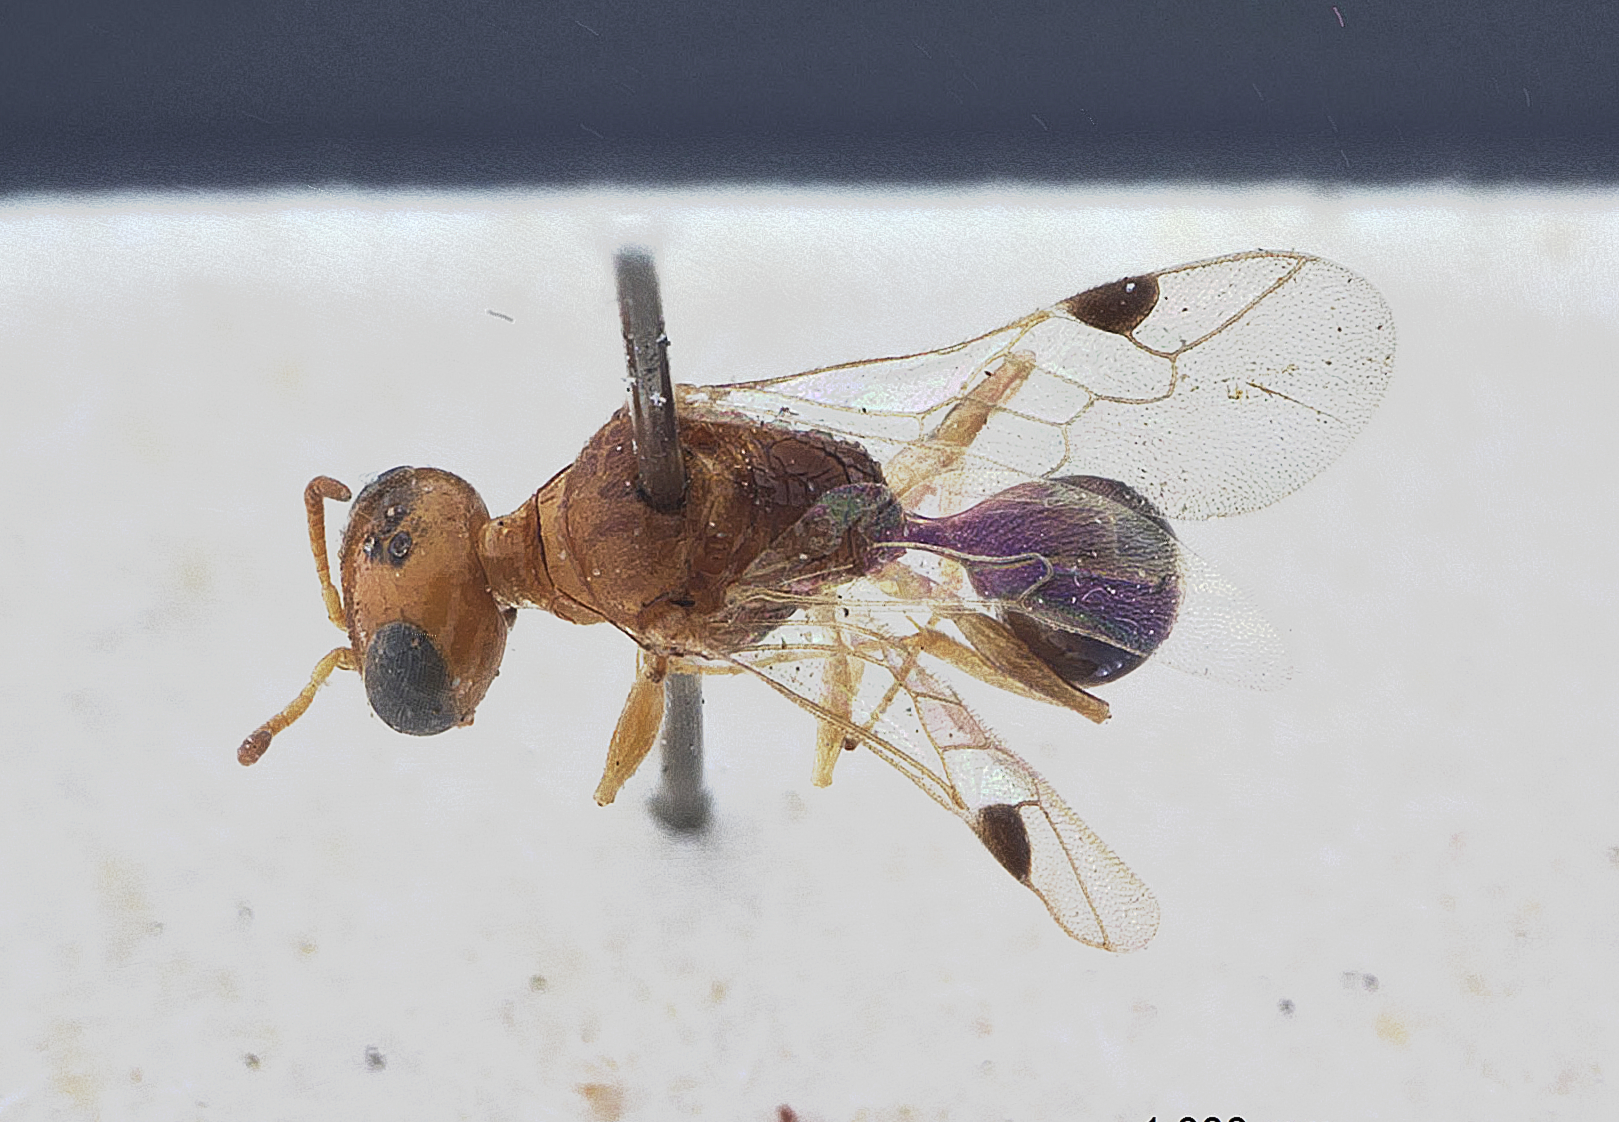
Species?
Microstigmus brunniventris
